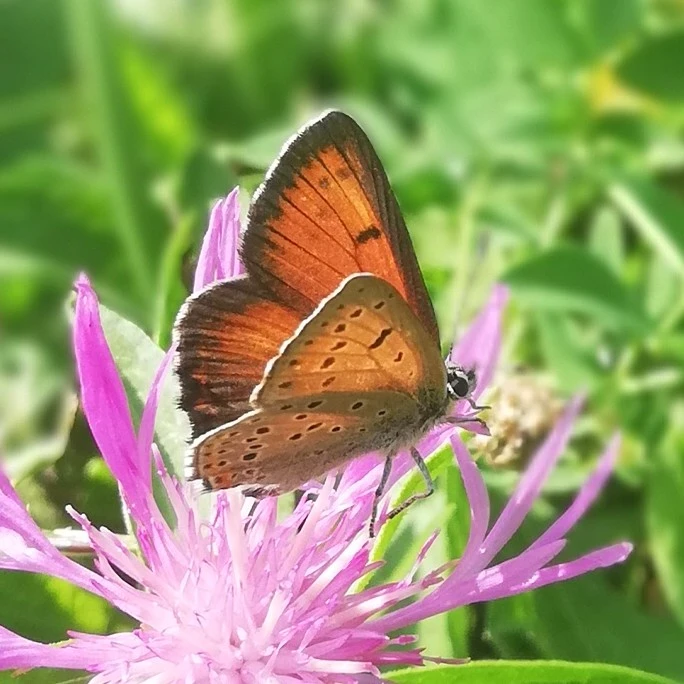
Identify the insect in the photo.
Lycaena hippothoe (also Palaeochrysophanus hippothoe)
